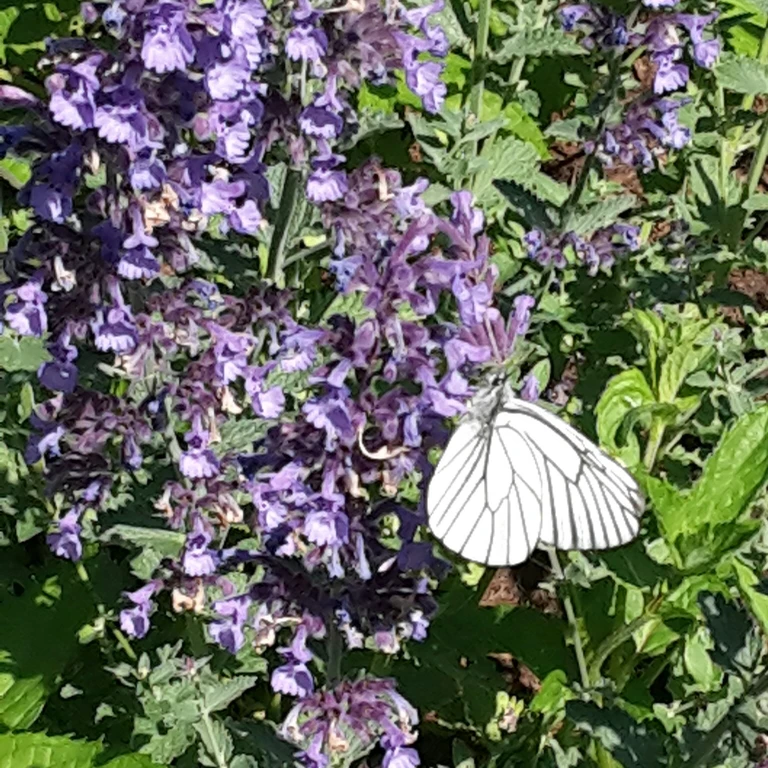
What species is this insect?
Aporia crataegi
